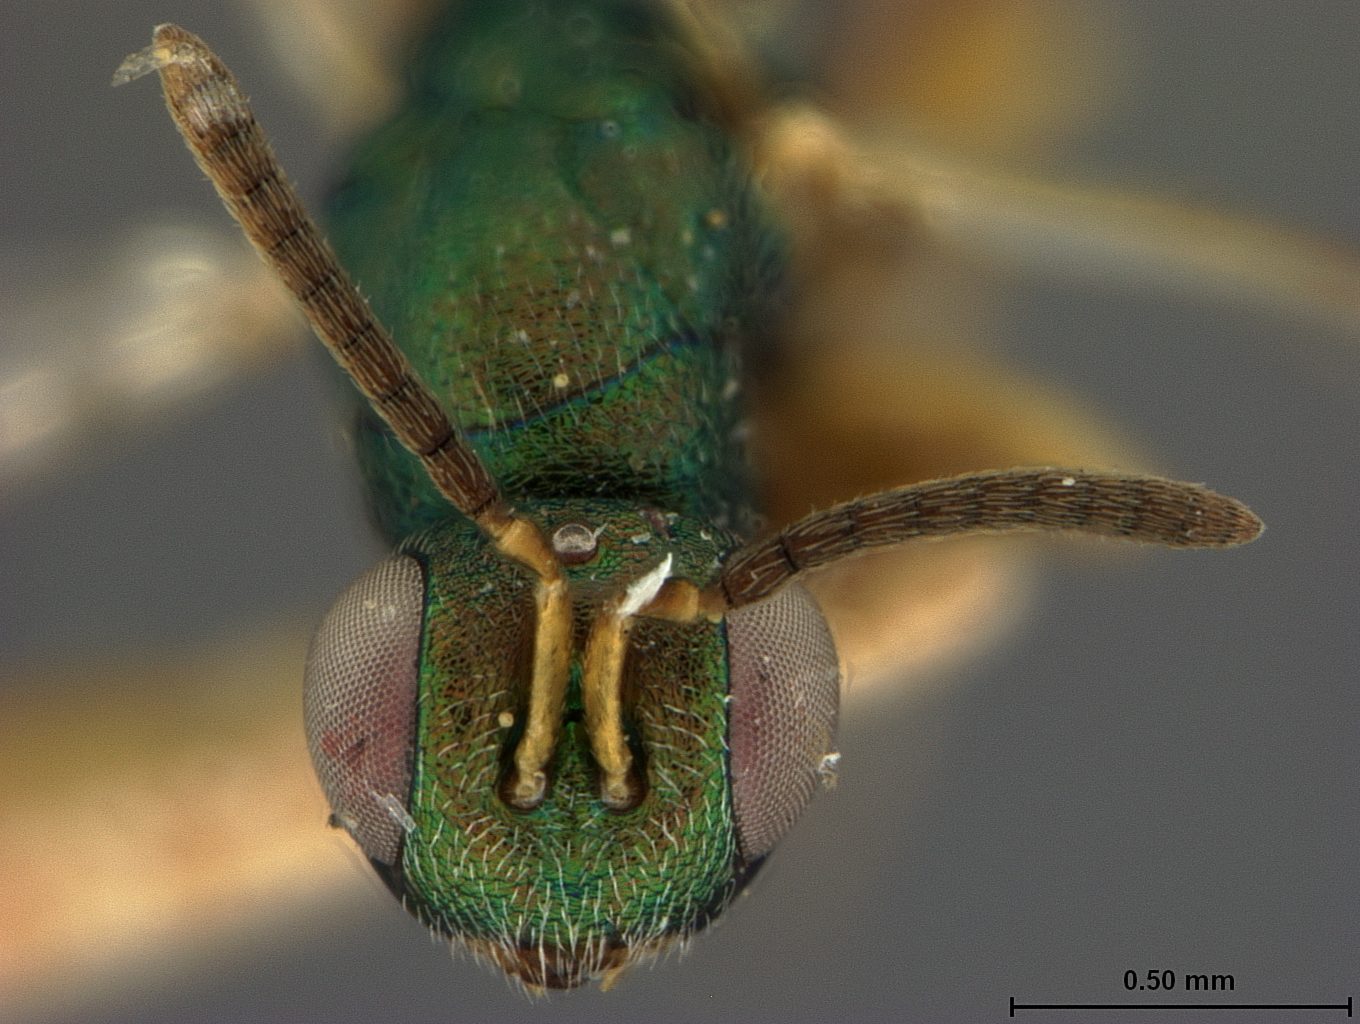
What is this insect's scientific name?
Torymus persimilis
